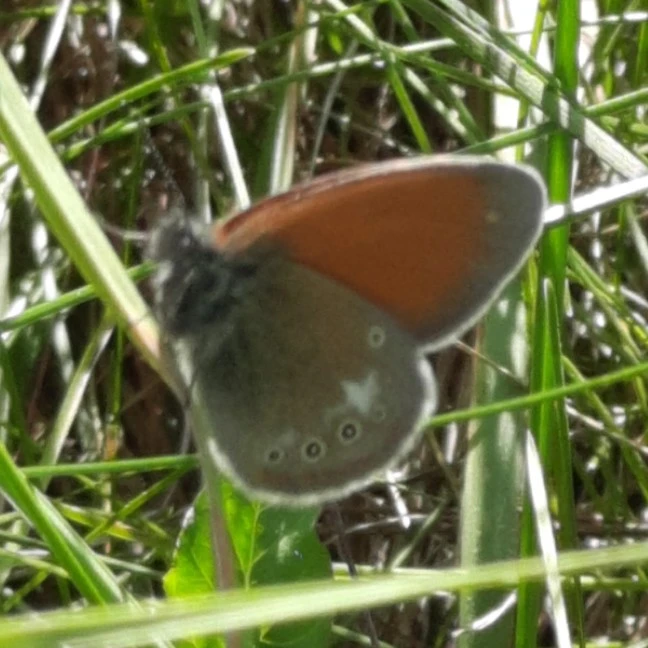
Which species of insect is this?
Coenonympha glycerion (also Coenonympha iphis)
